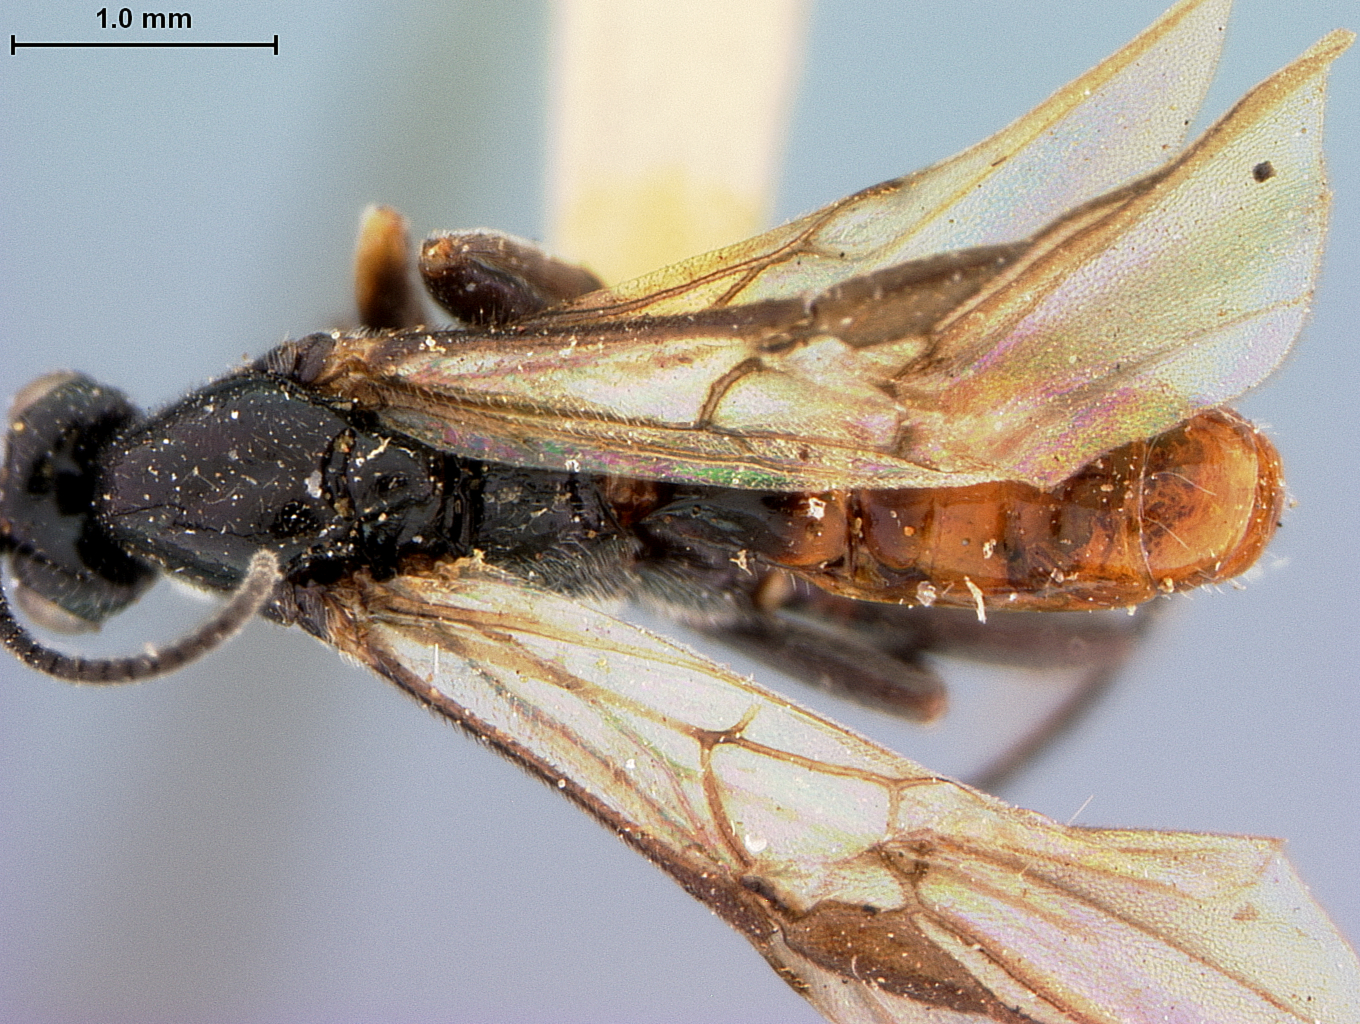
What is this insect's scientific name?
Bassus bakeri
